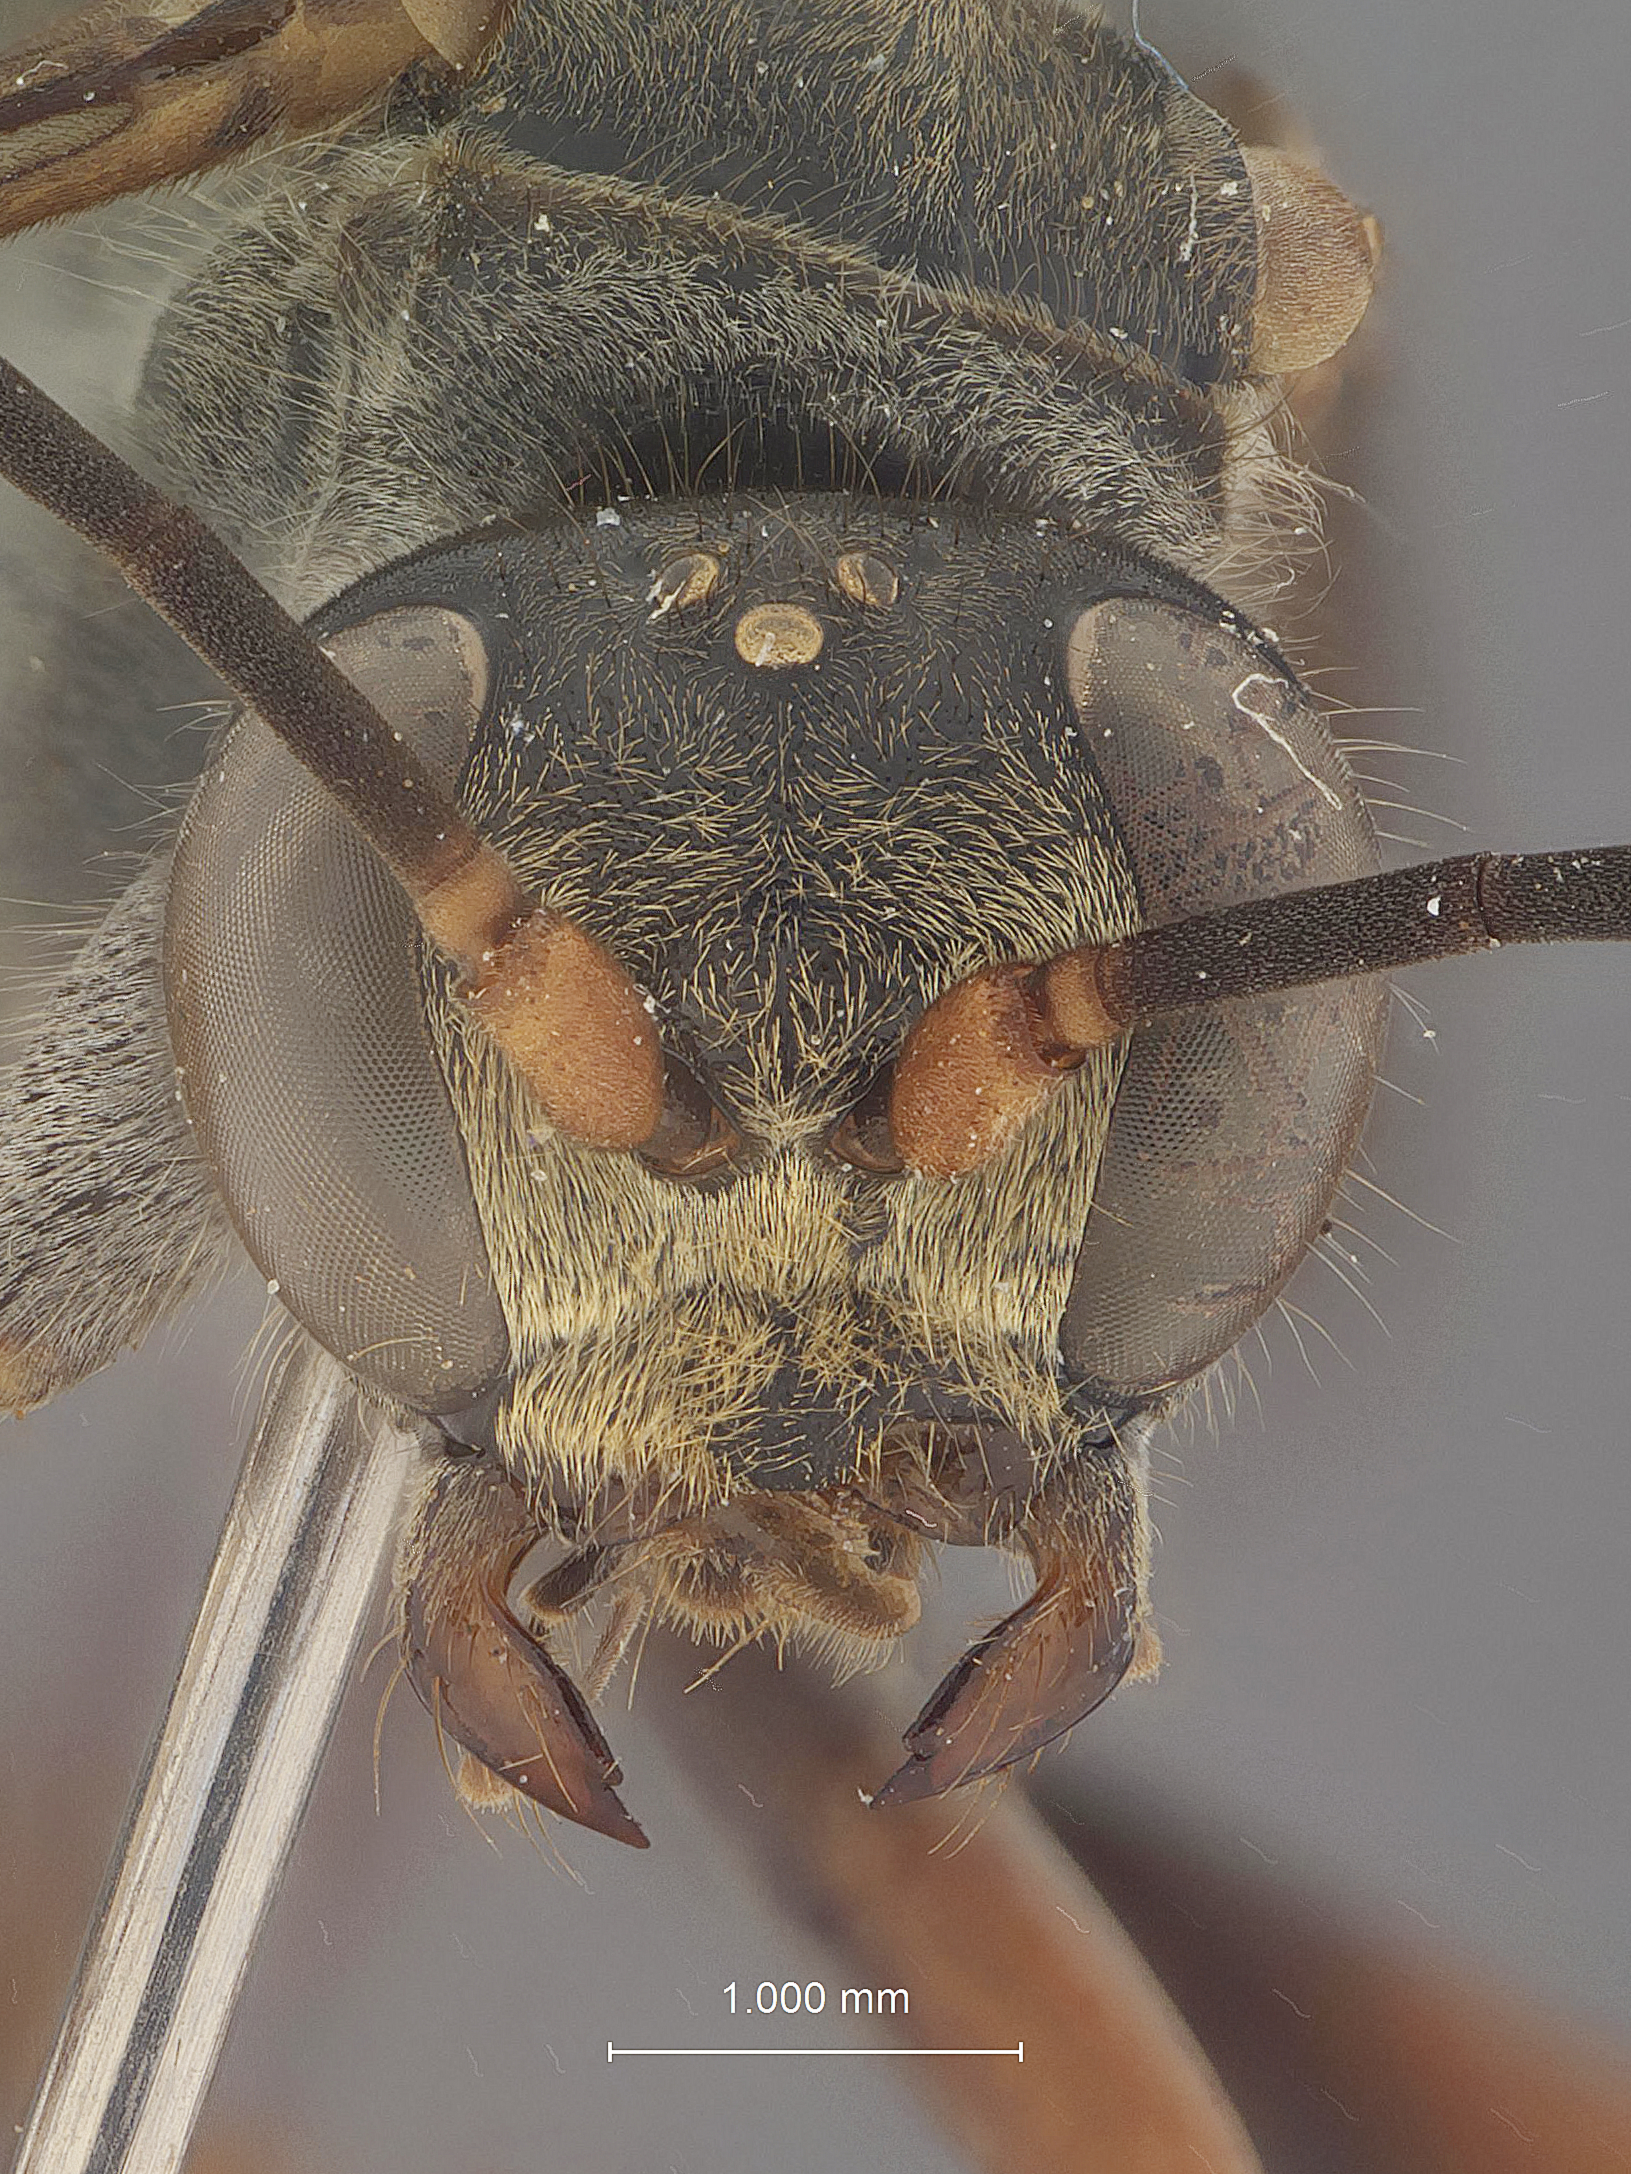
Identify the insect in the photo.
Taiwania rufotibialis
